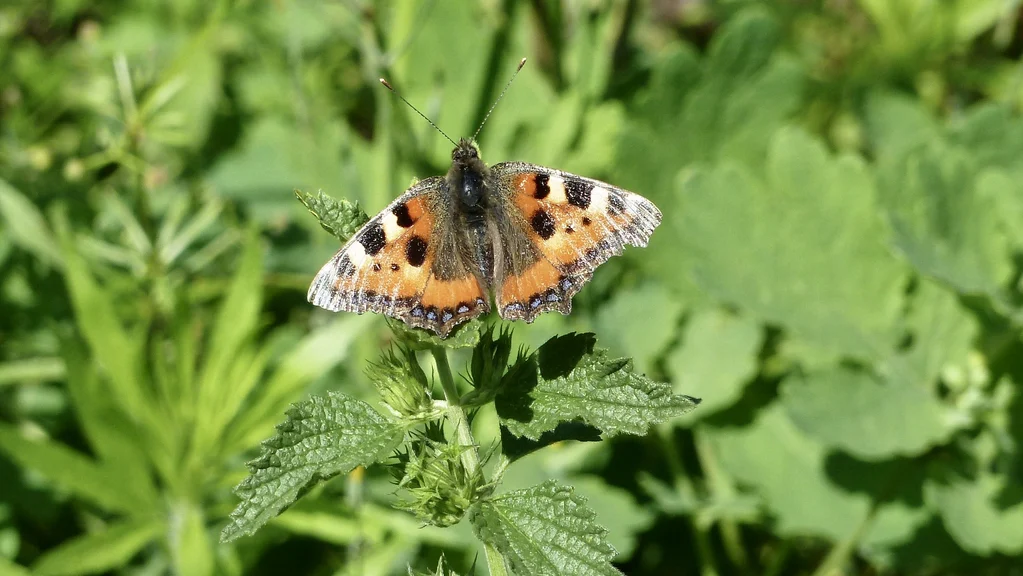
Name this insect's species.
Aglais urticae
